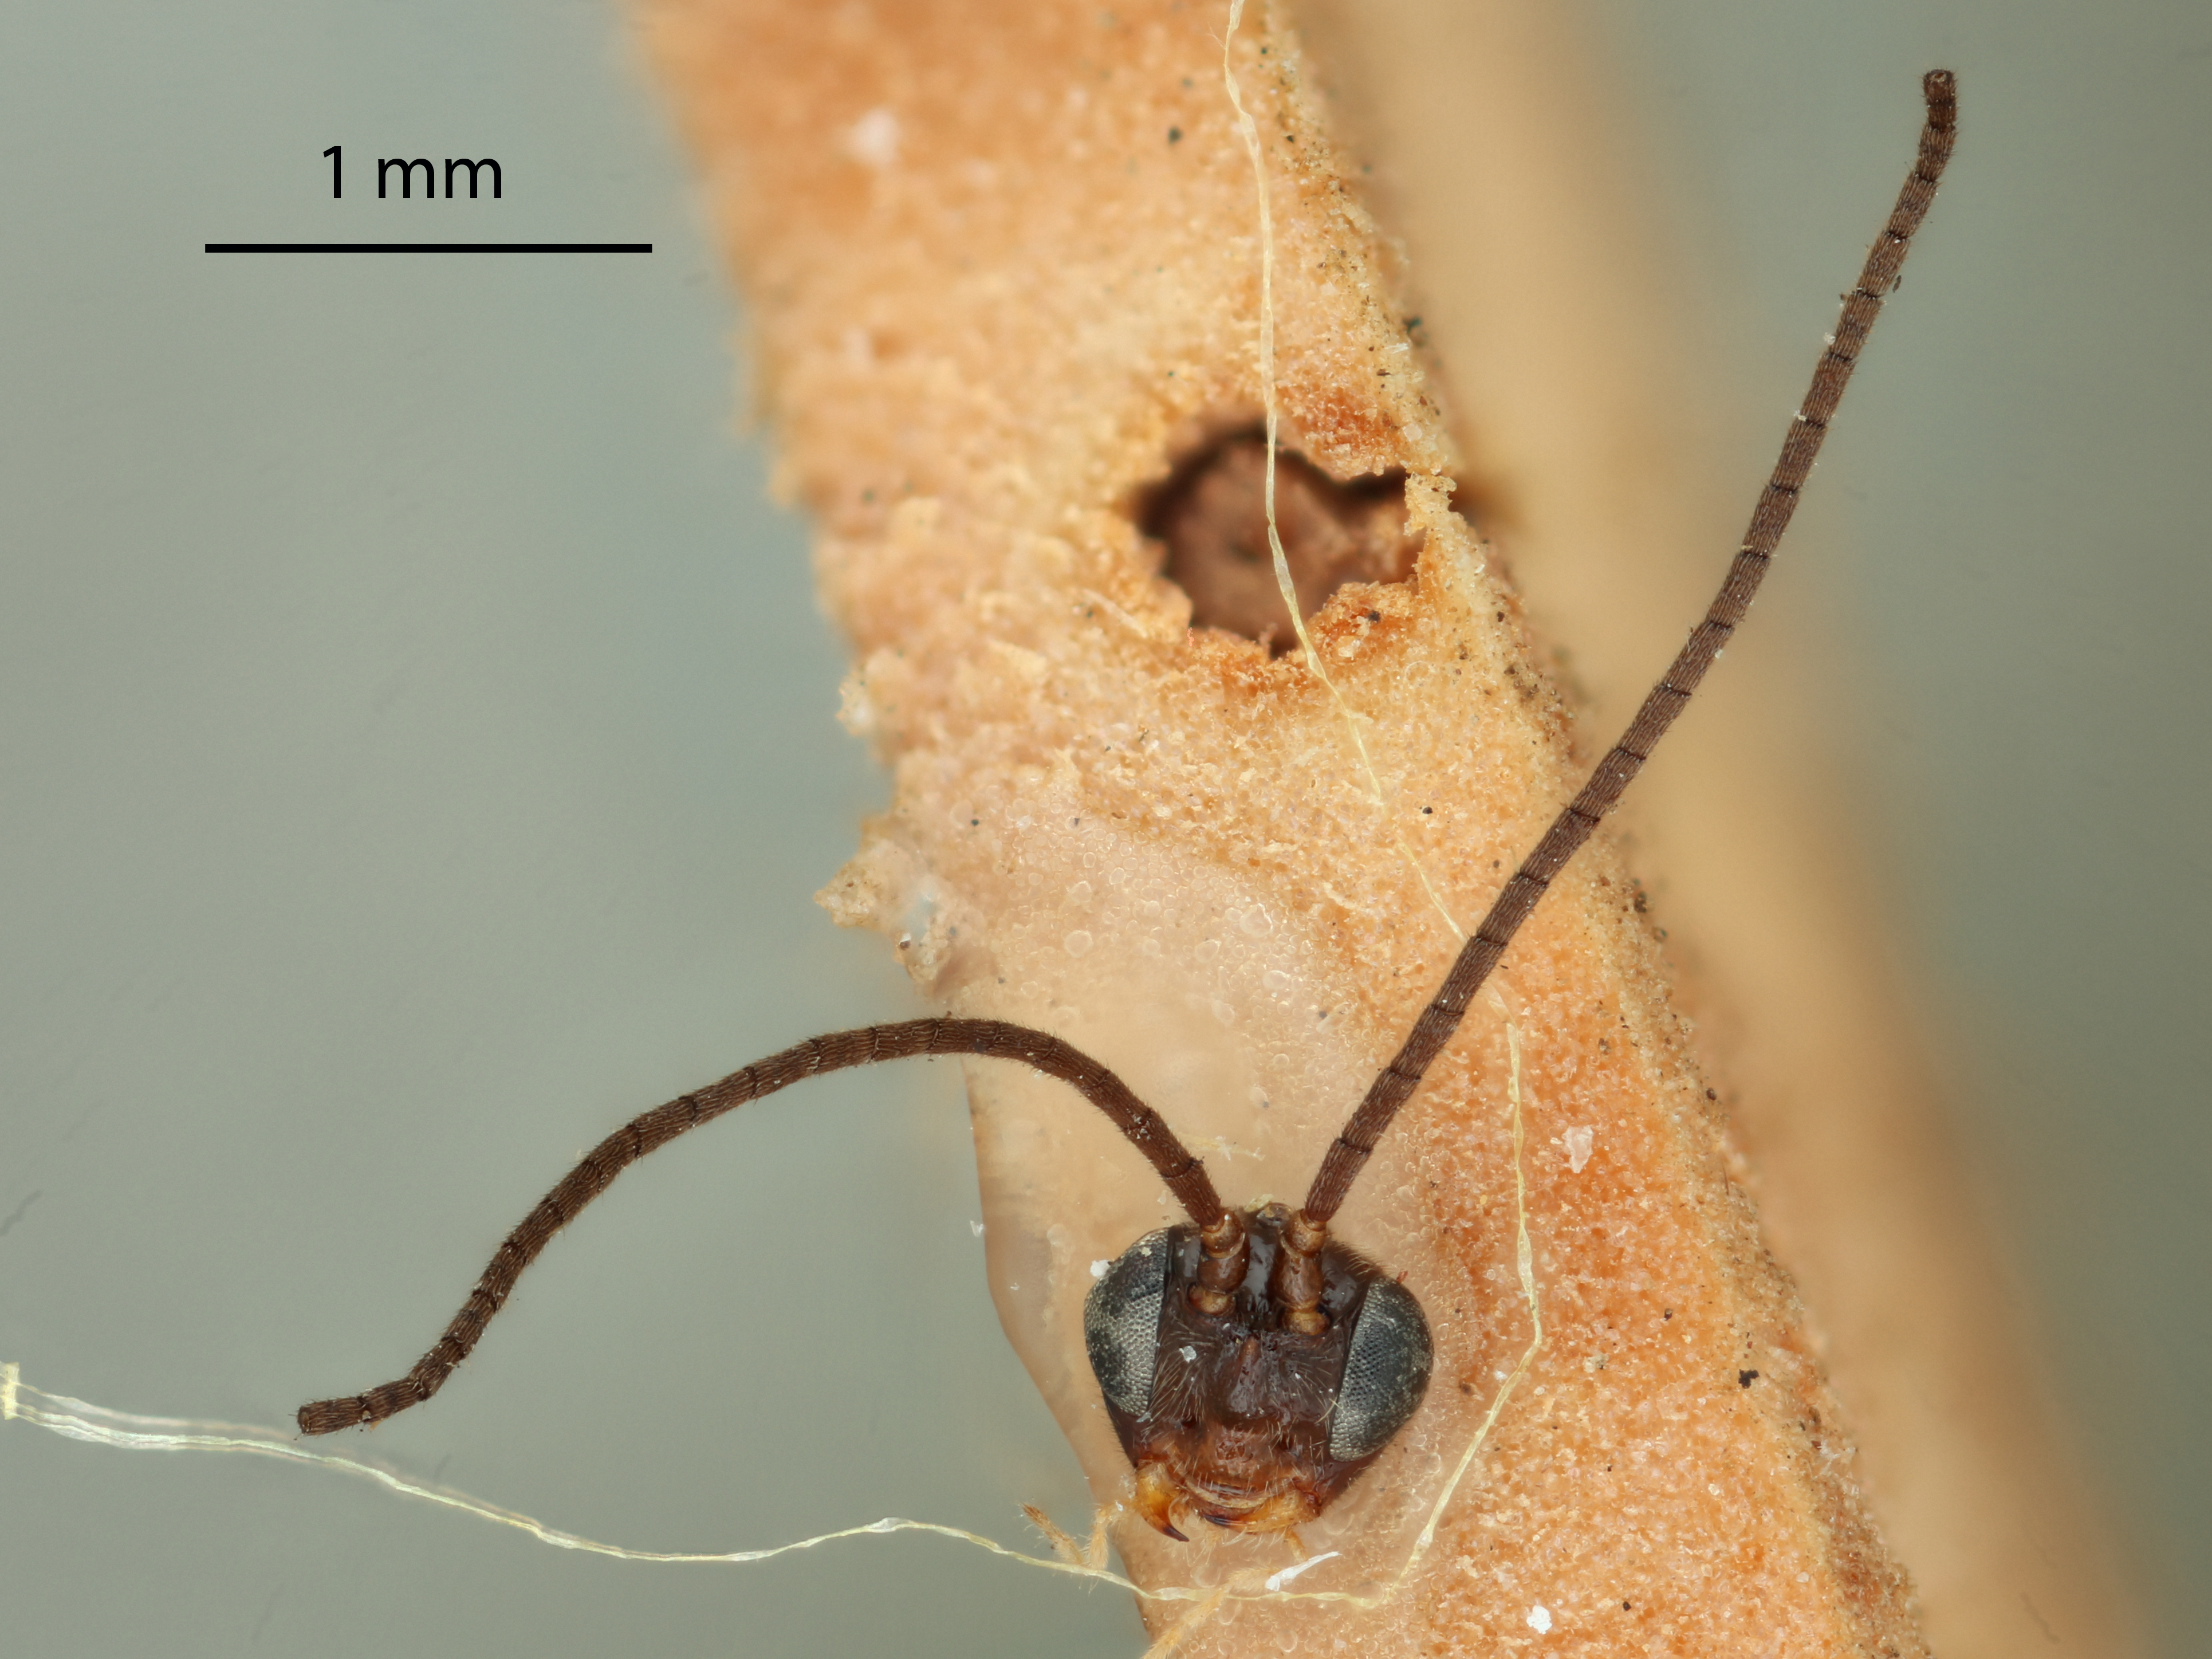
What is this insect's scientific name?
Dyscole alaskensis
